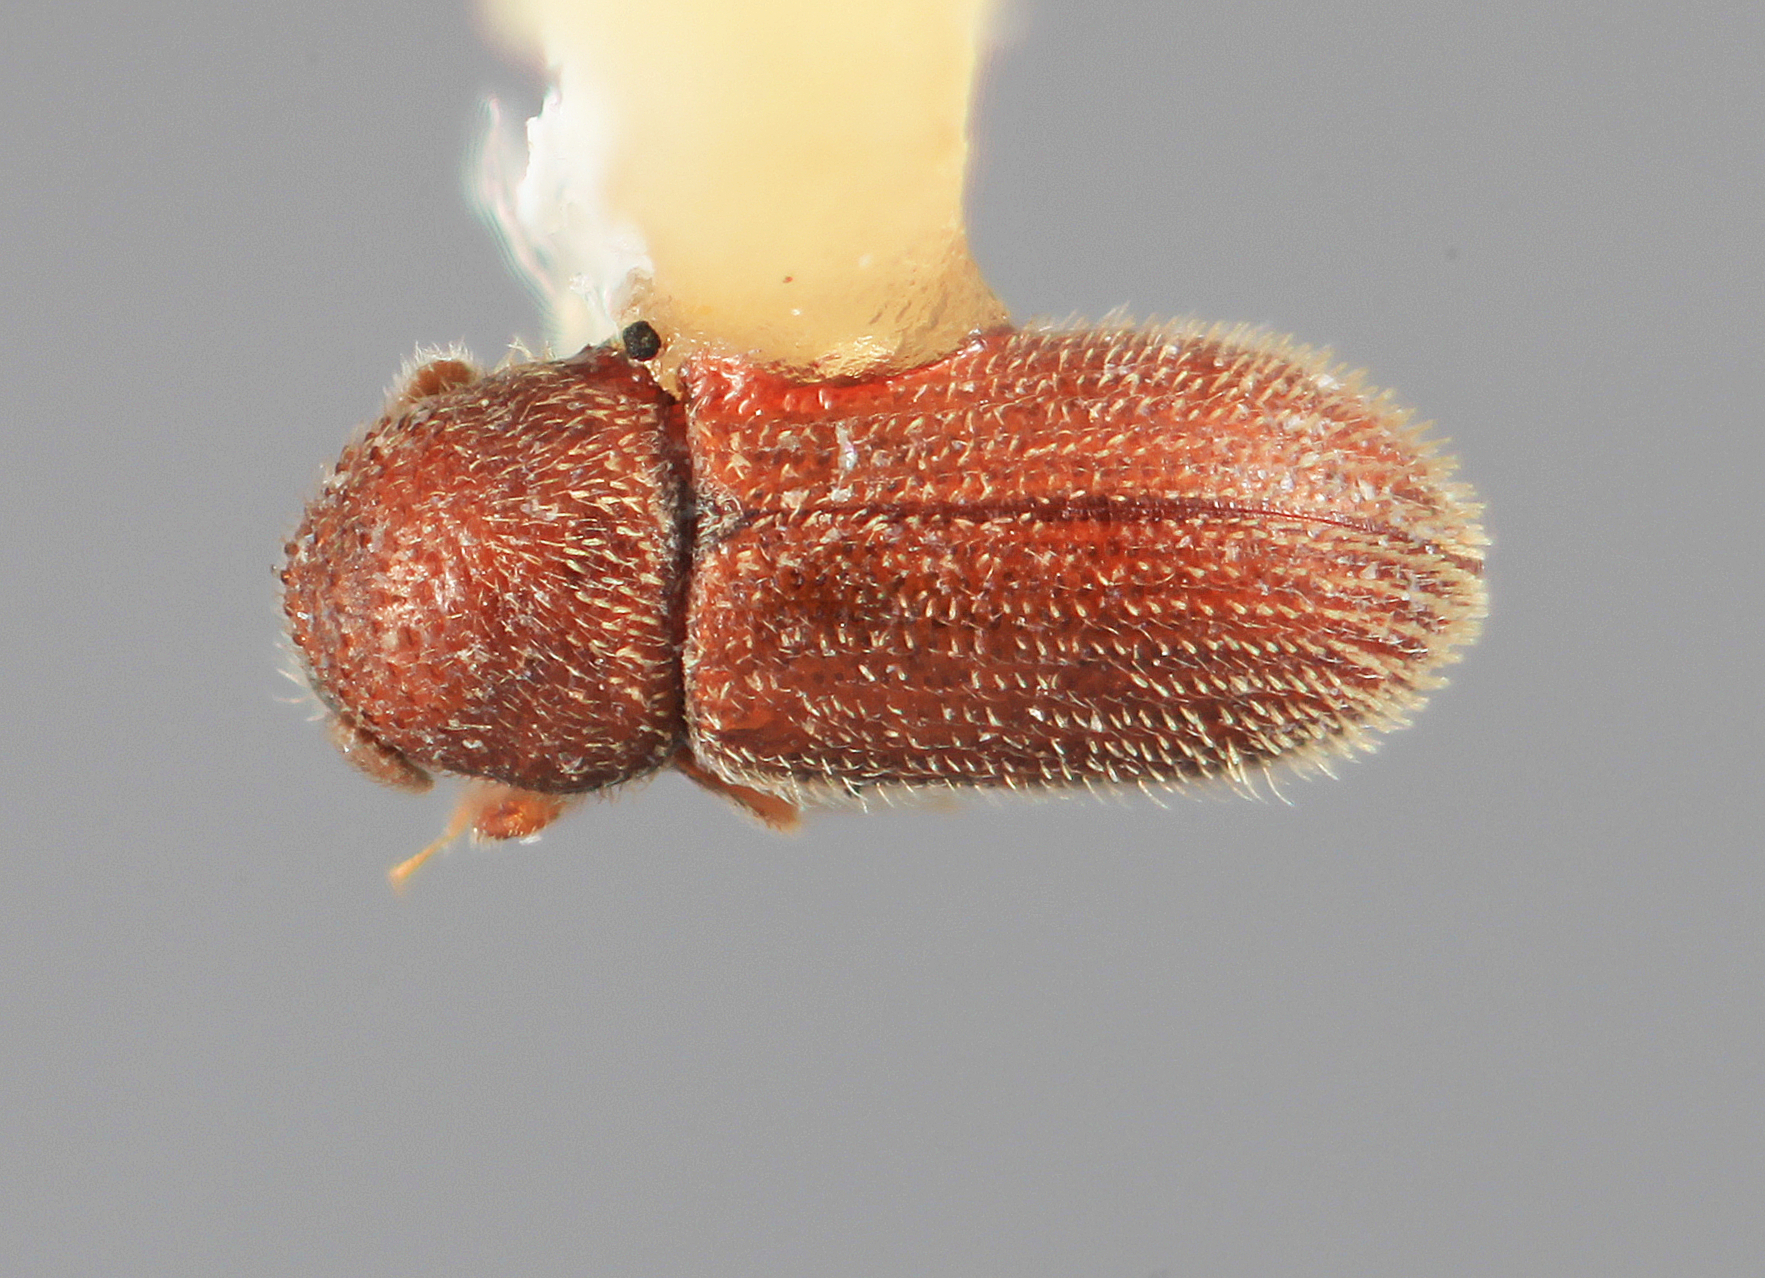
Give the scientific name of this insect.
Stegomerus chiriquensis
